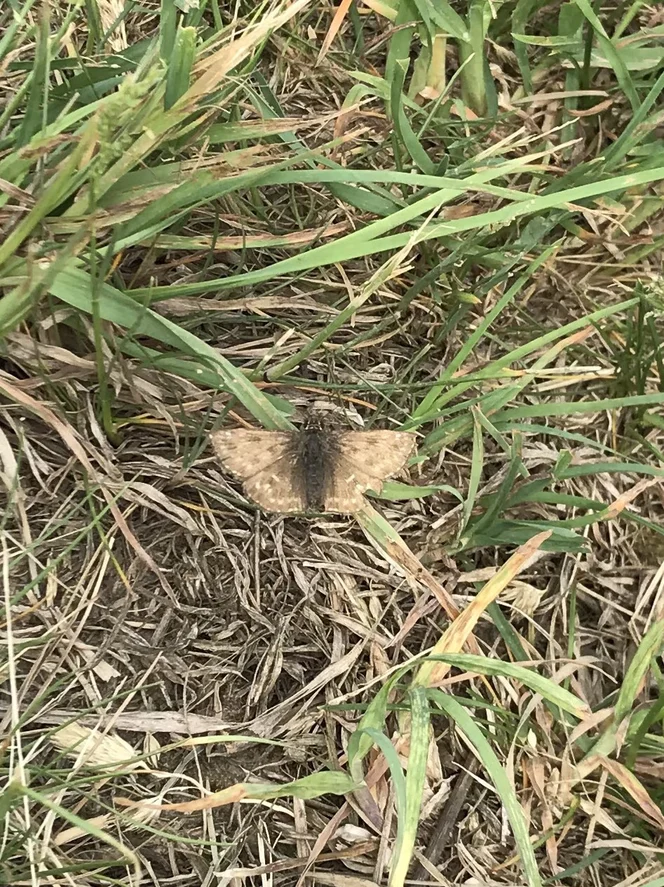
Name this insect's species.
Erynnis tages
